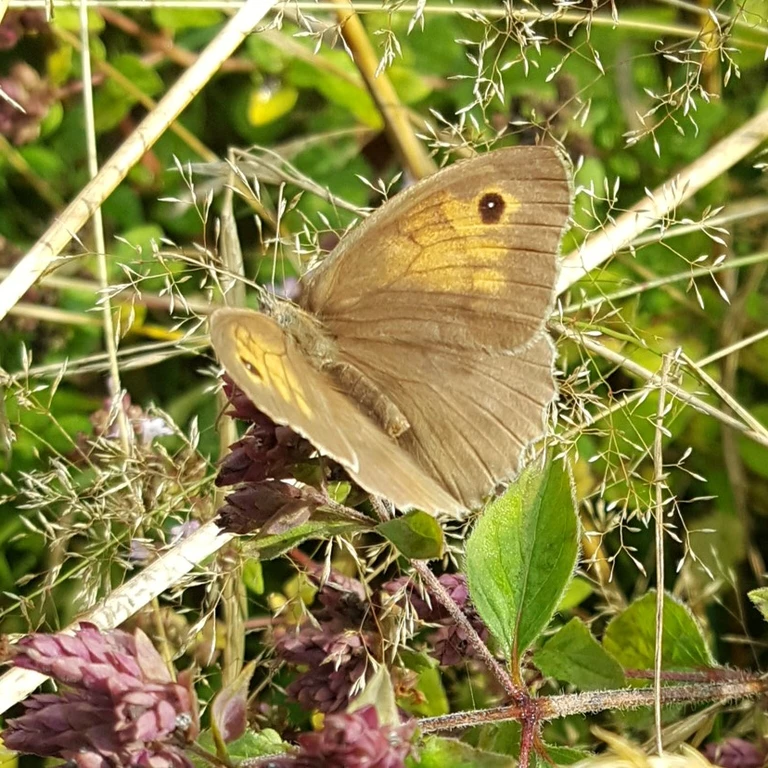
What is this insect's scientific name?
Maniola jurtina
